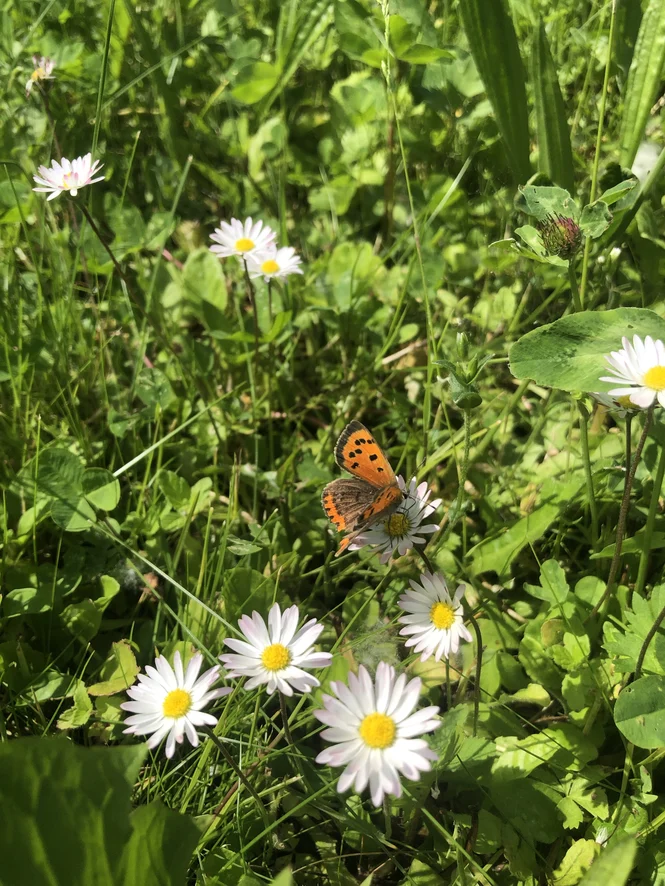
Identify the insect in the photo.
Lycaena phlaeas
